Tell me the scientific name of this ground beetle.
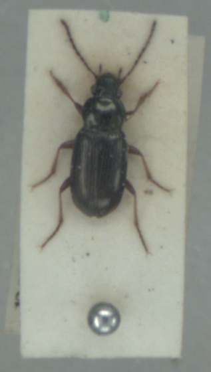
Pogonus chalceus
